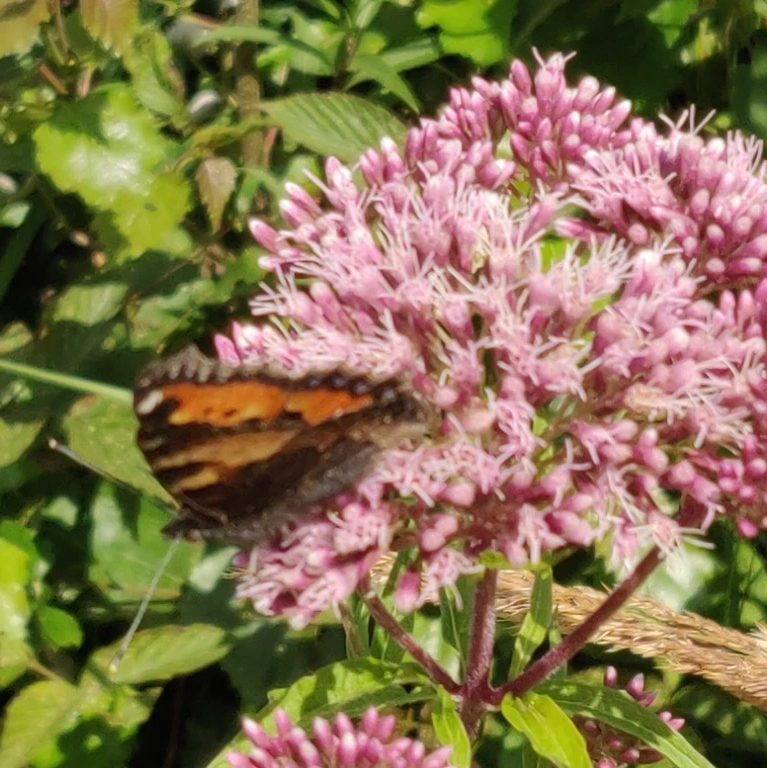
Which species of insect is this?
Aglais urticae
